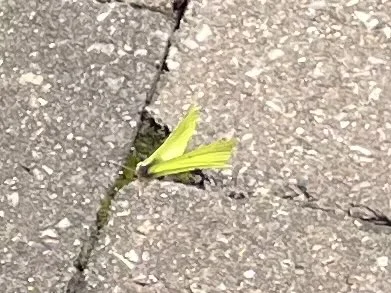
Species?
Gonepteryx rhamni
